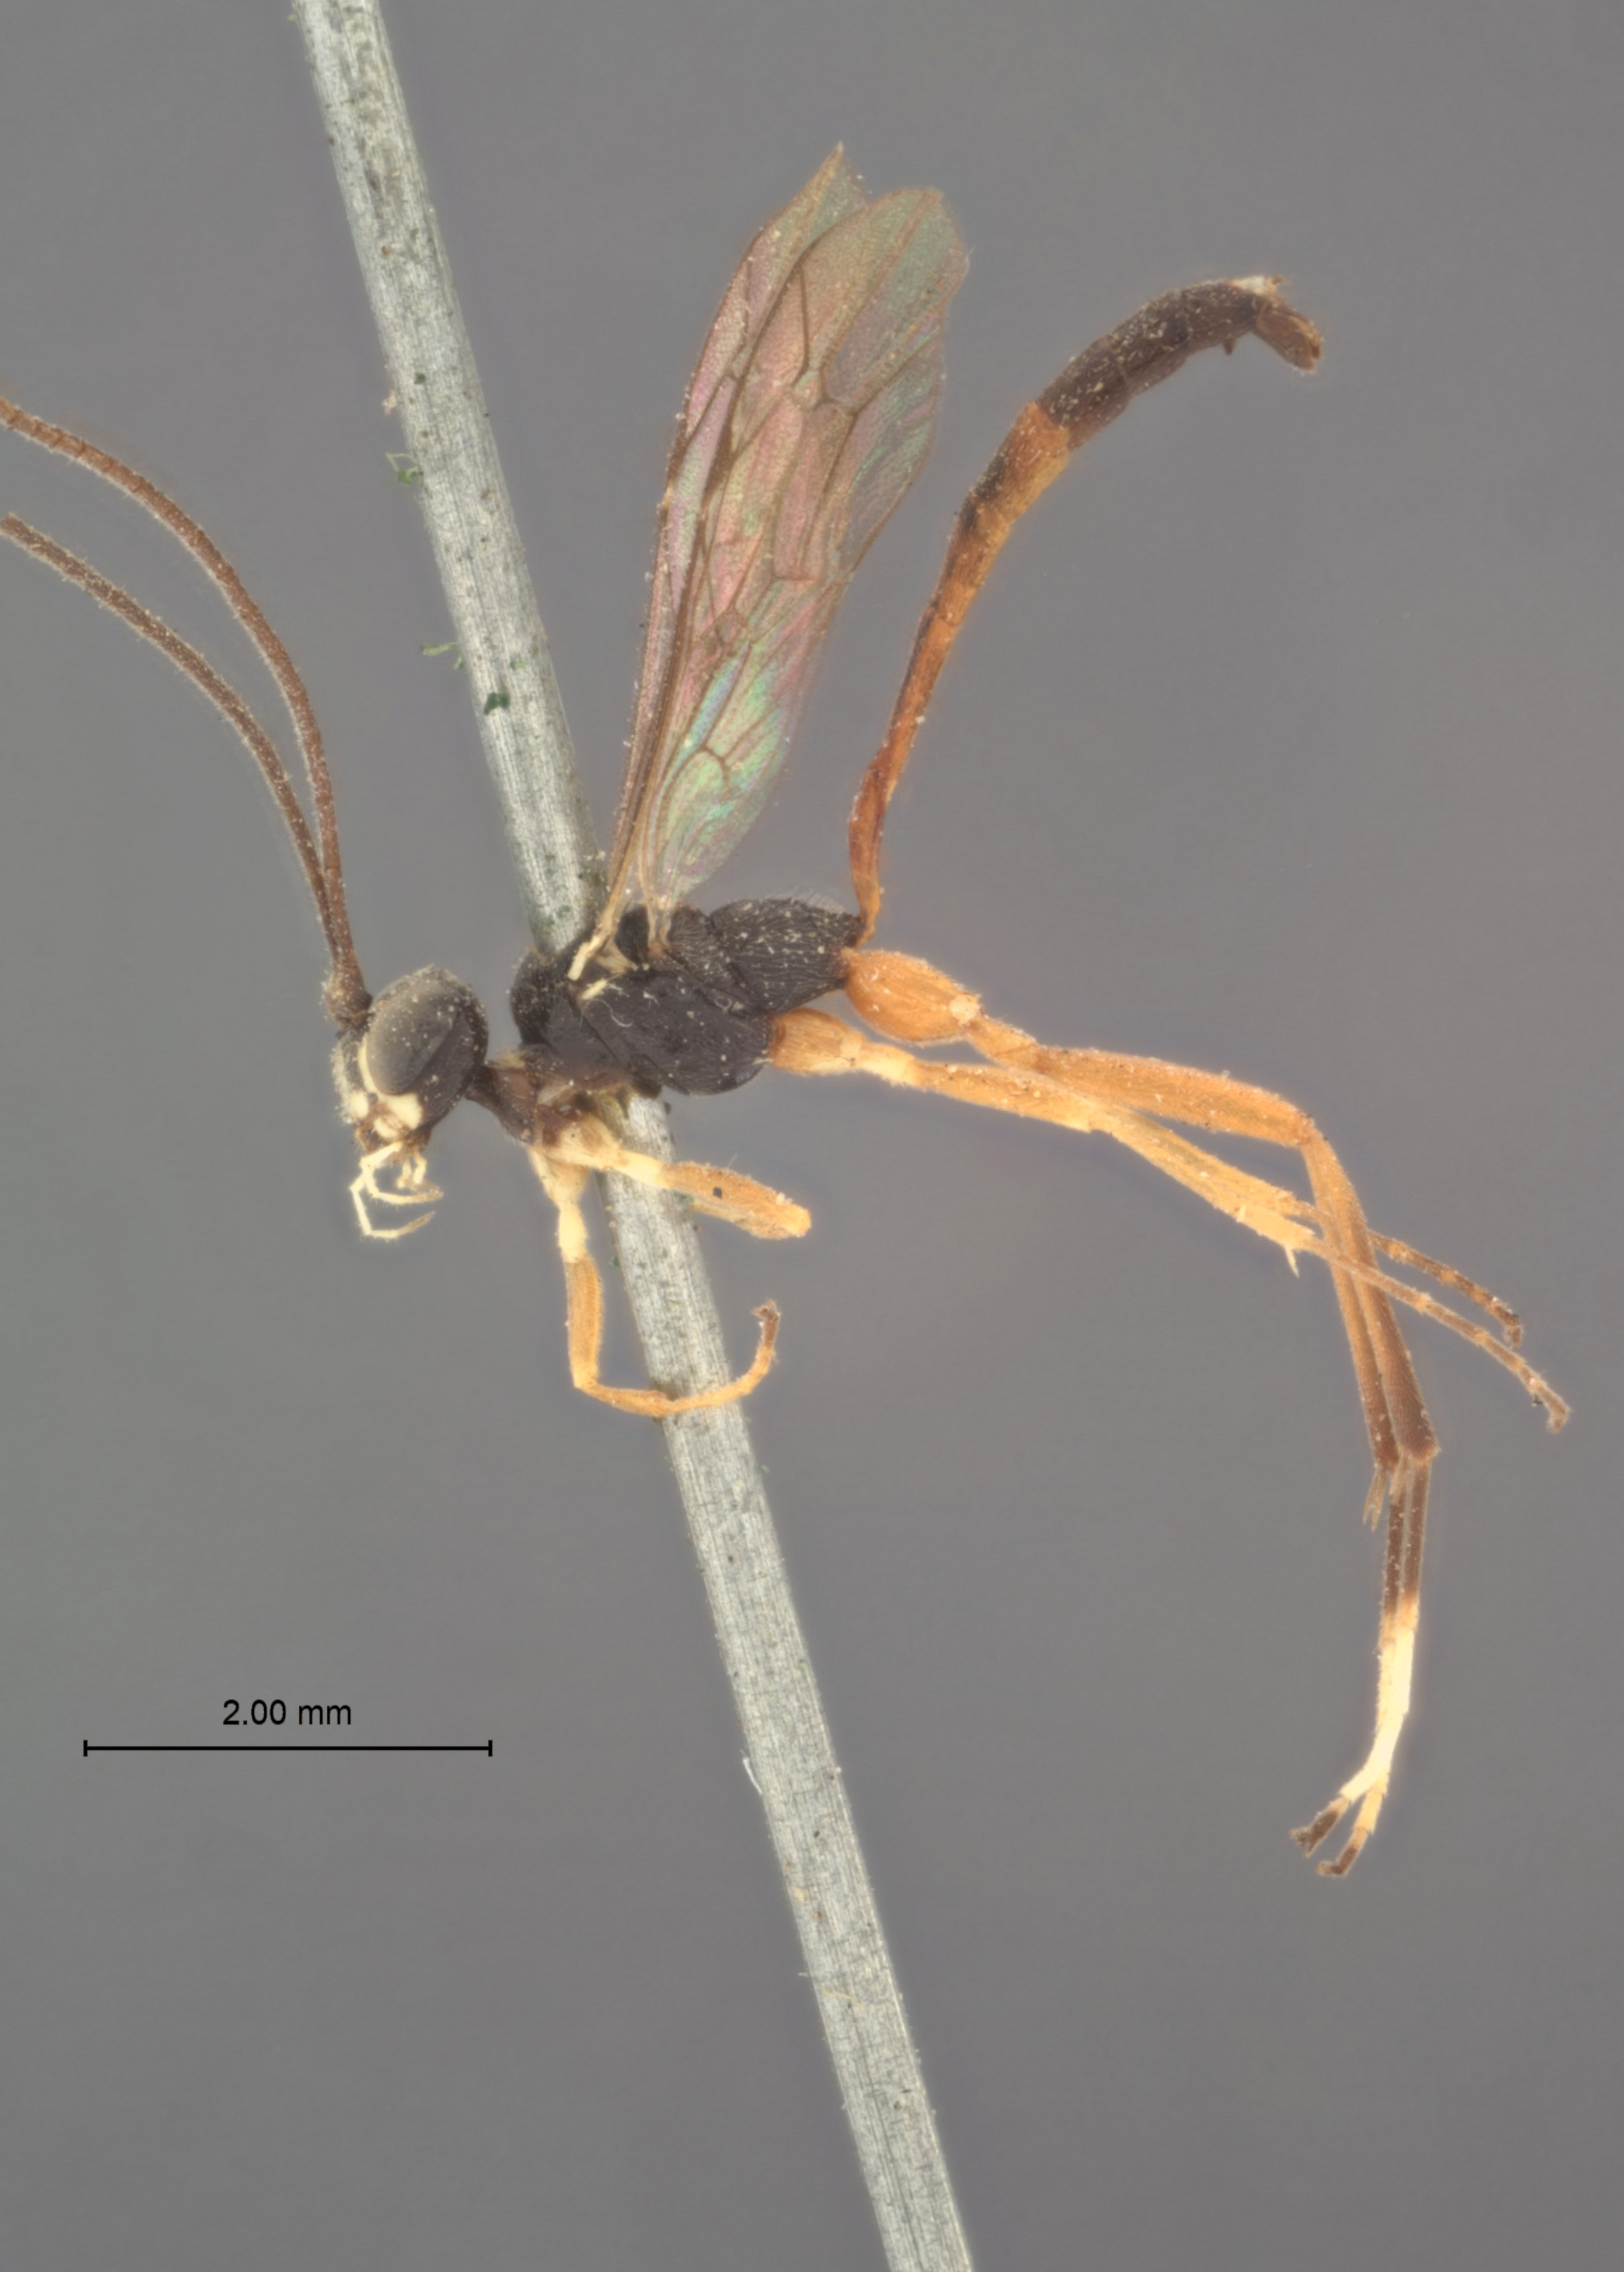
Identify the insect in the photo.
Oronotus albomaculatus
